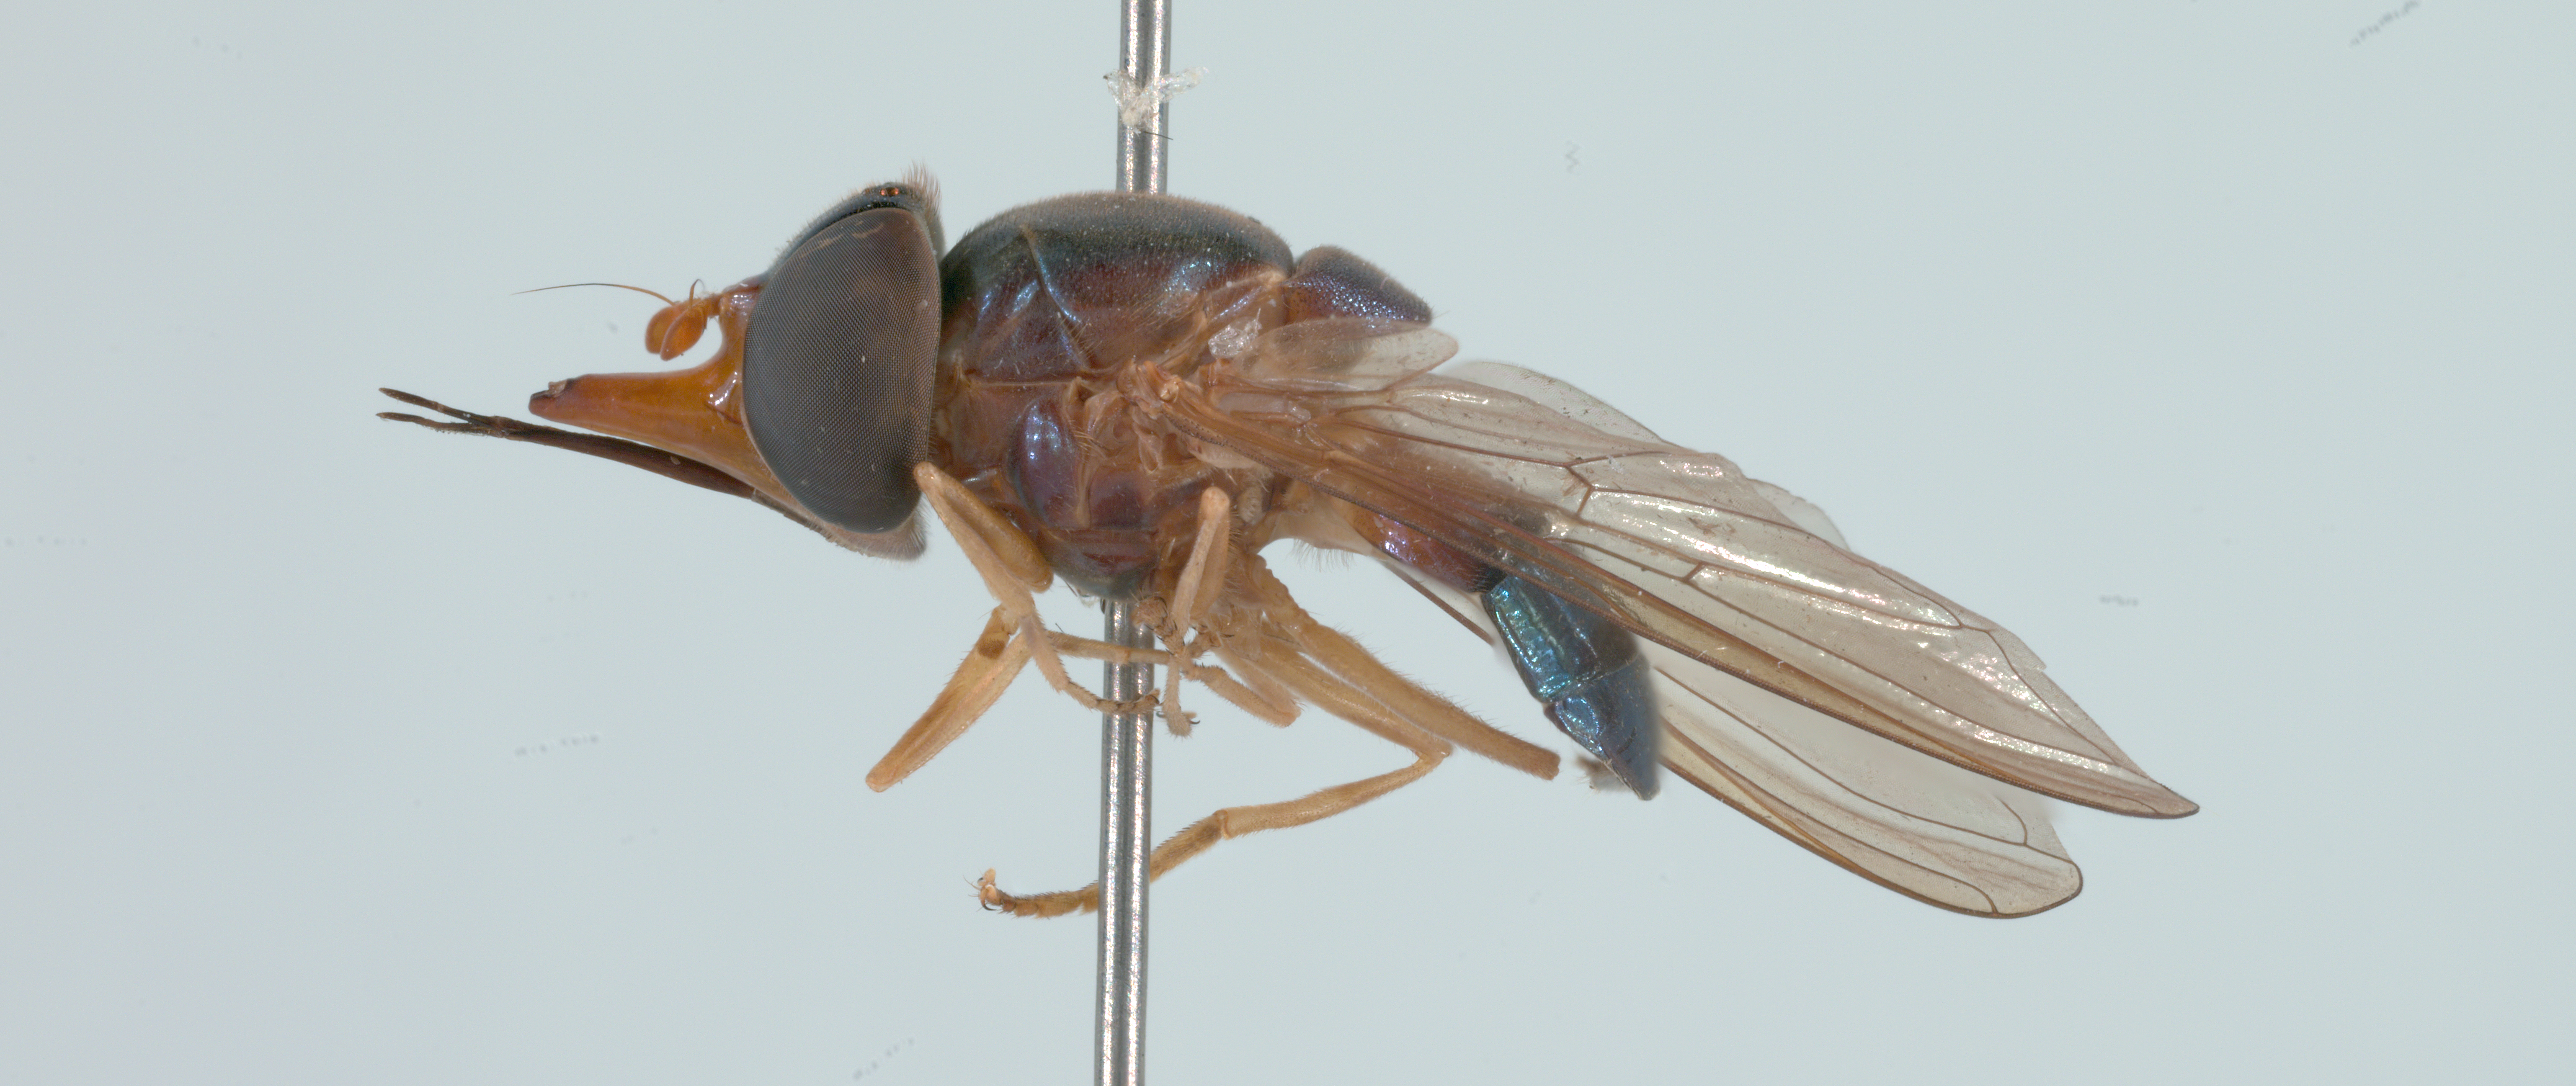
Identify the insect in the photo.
Rhingia caerulescens
